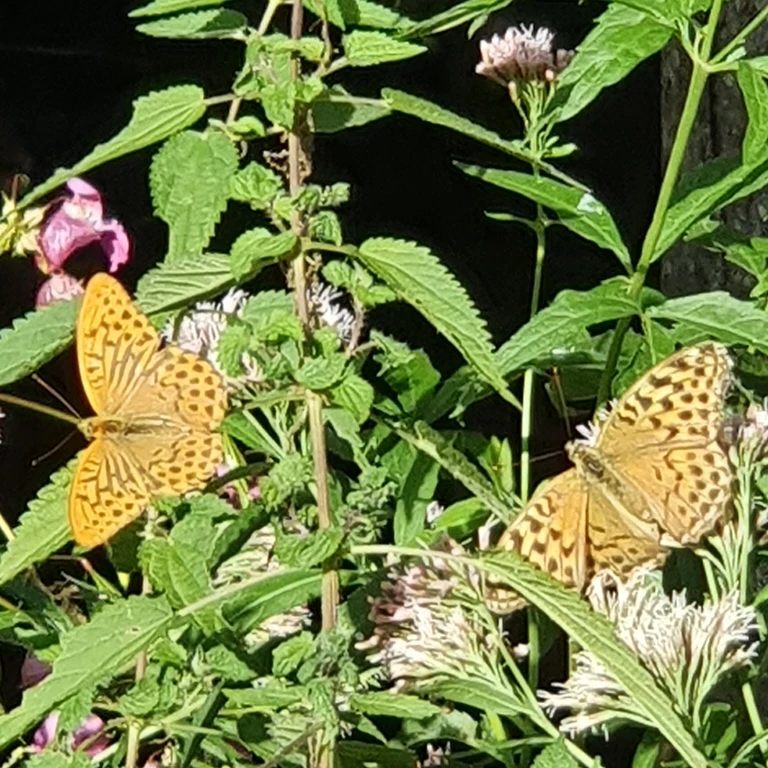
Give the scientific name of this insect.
Argynnis paphia
